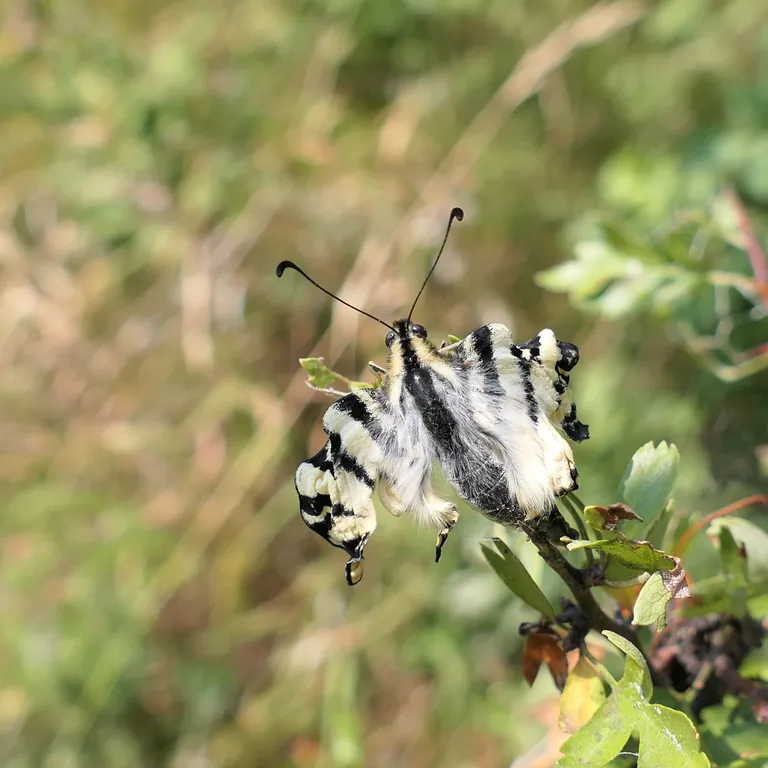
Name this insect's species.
Iphiclides podalirius
